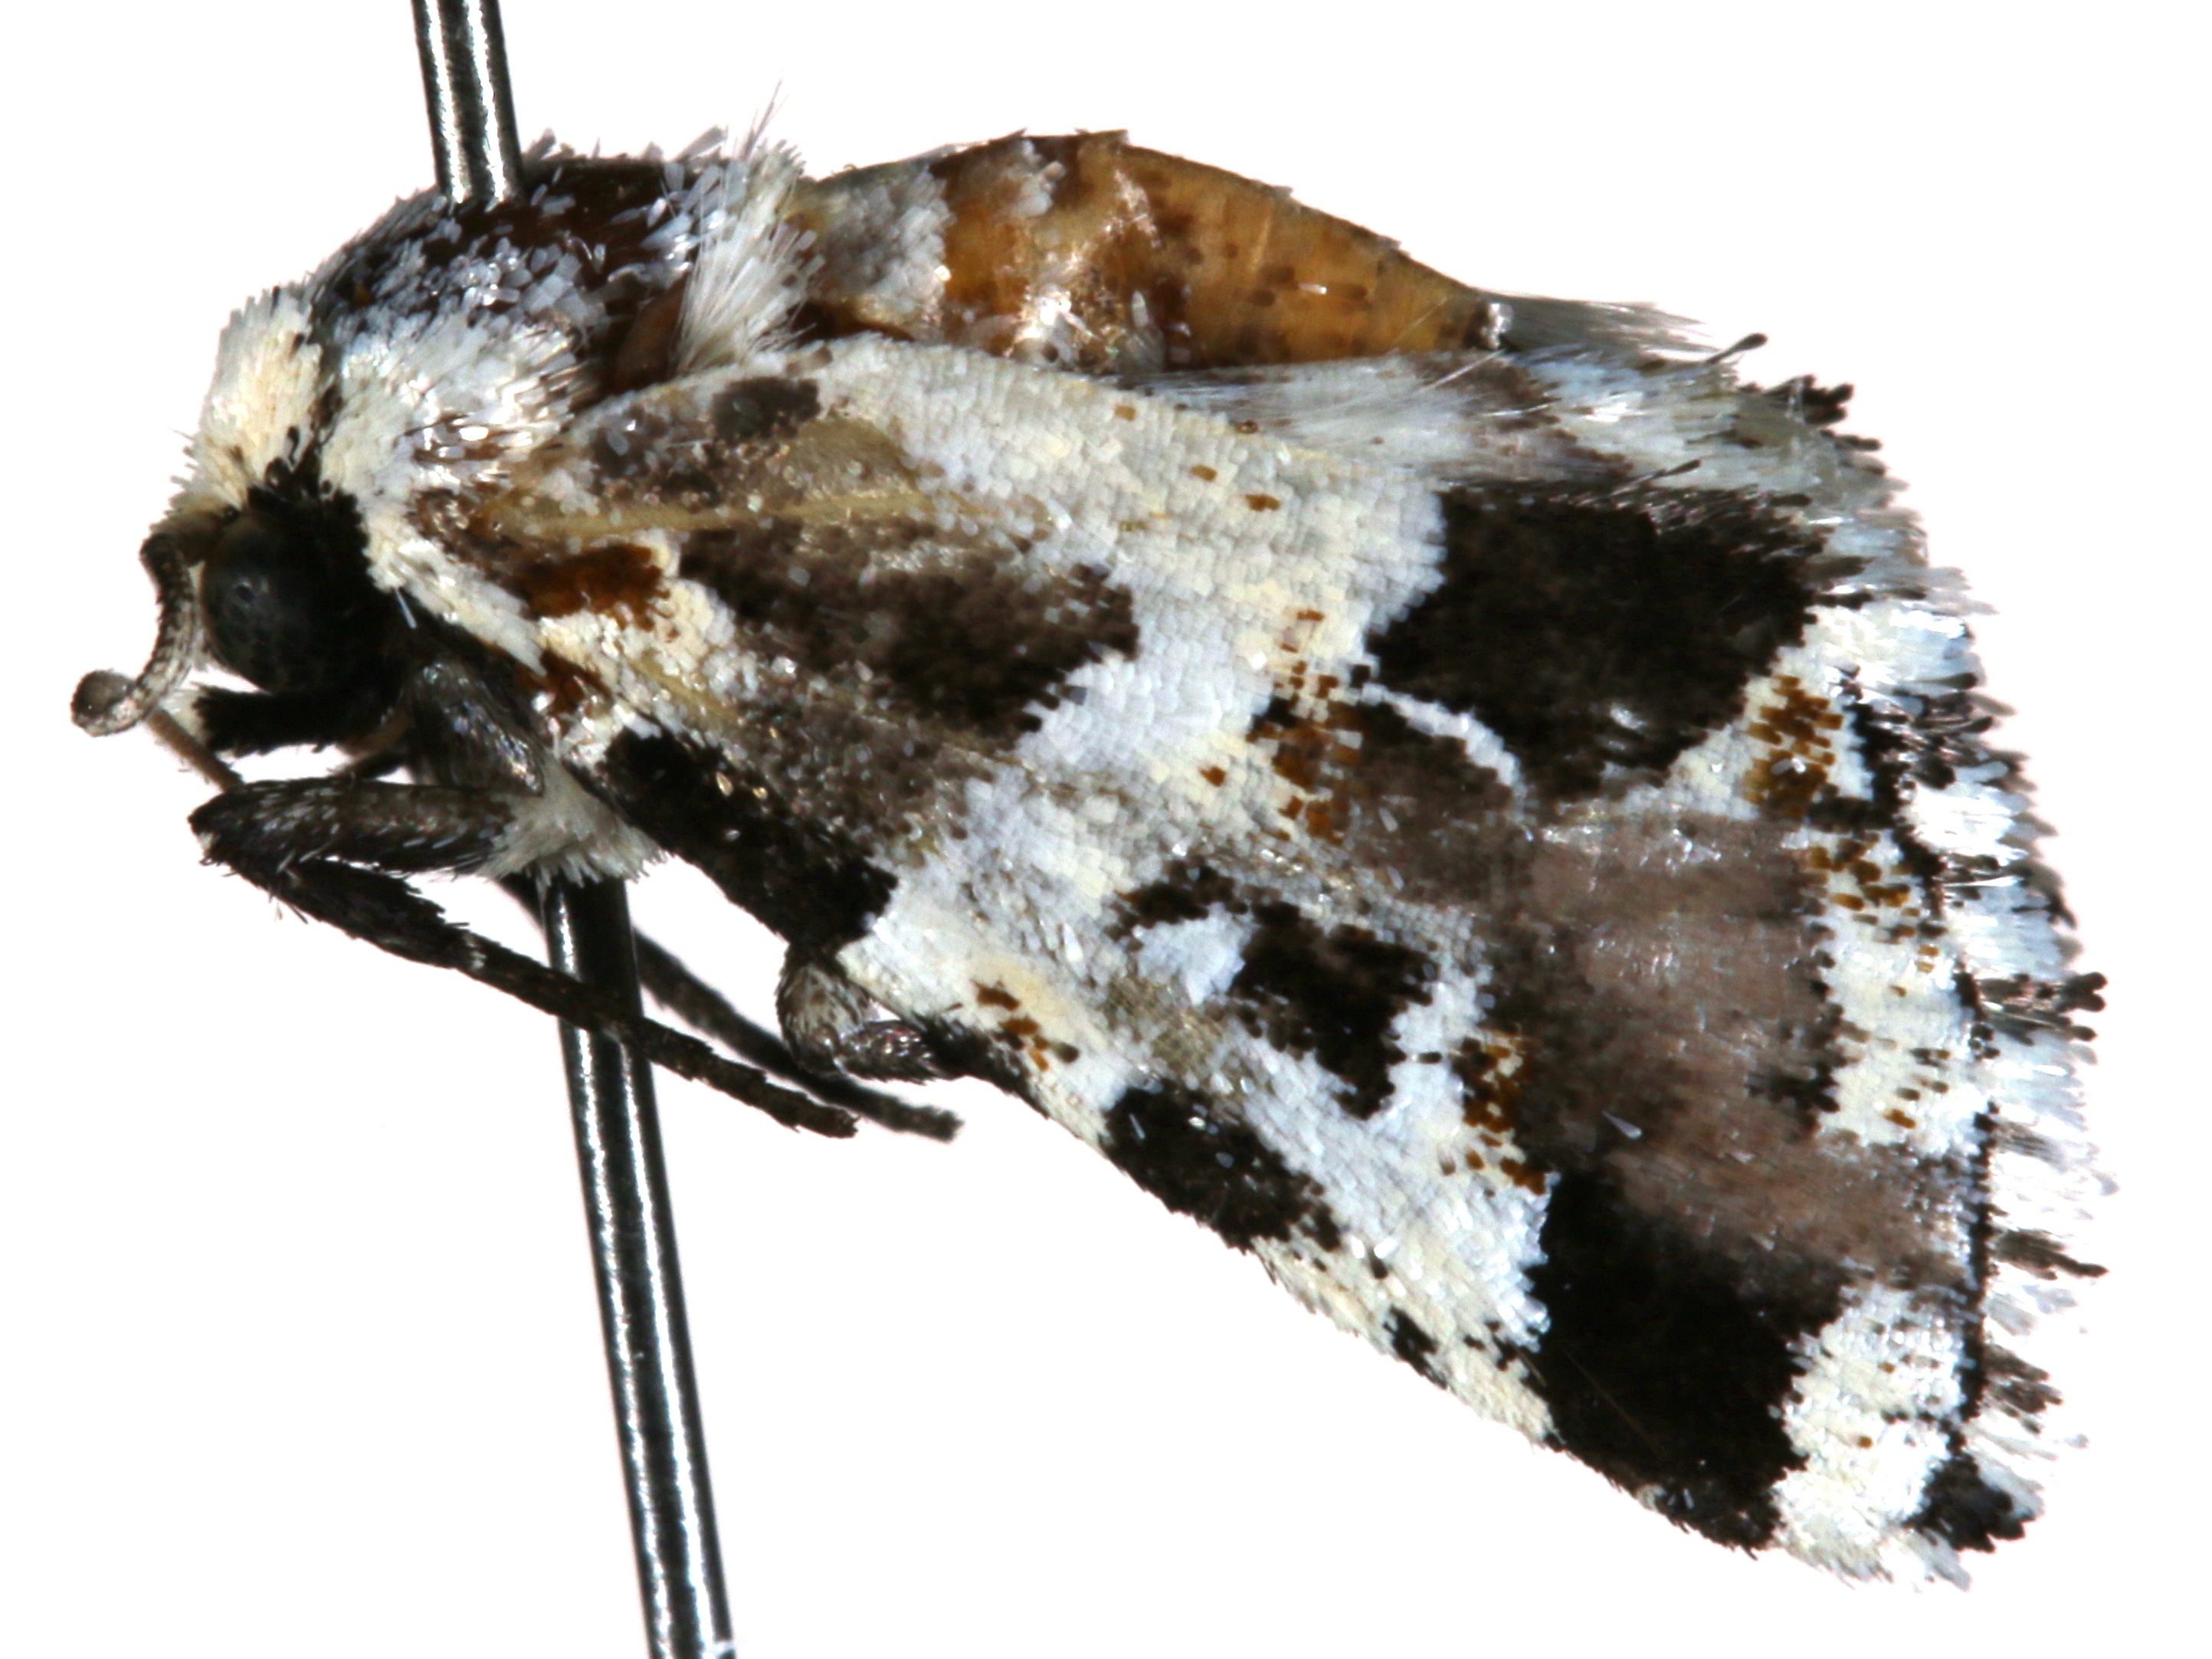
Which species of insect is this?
Leucotrachea melanodonta
